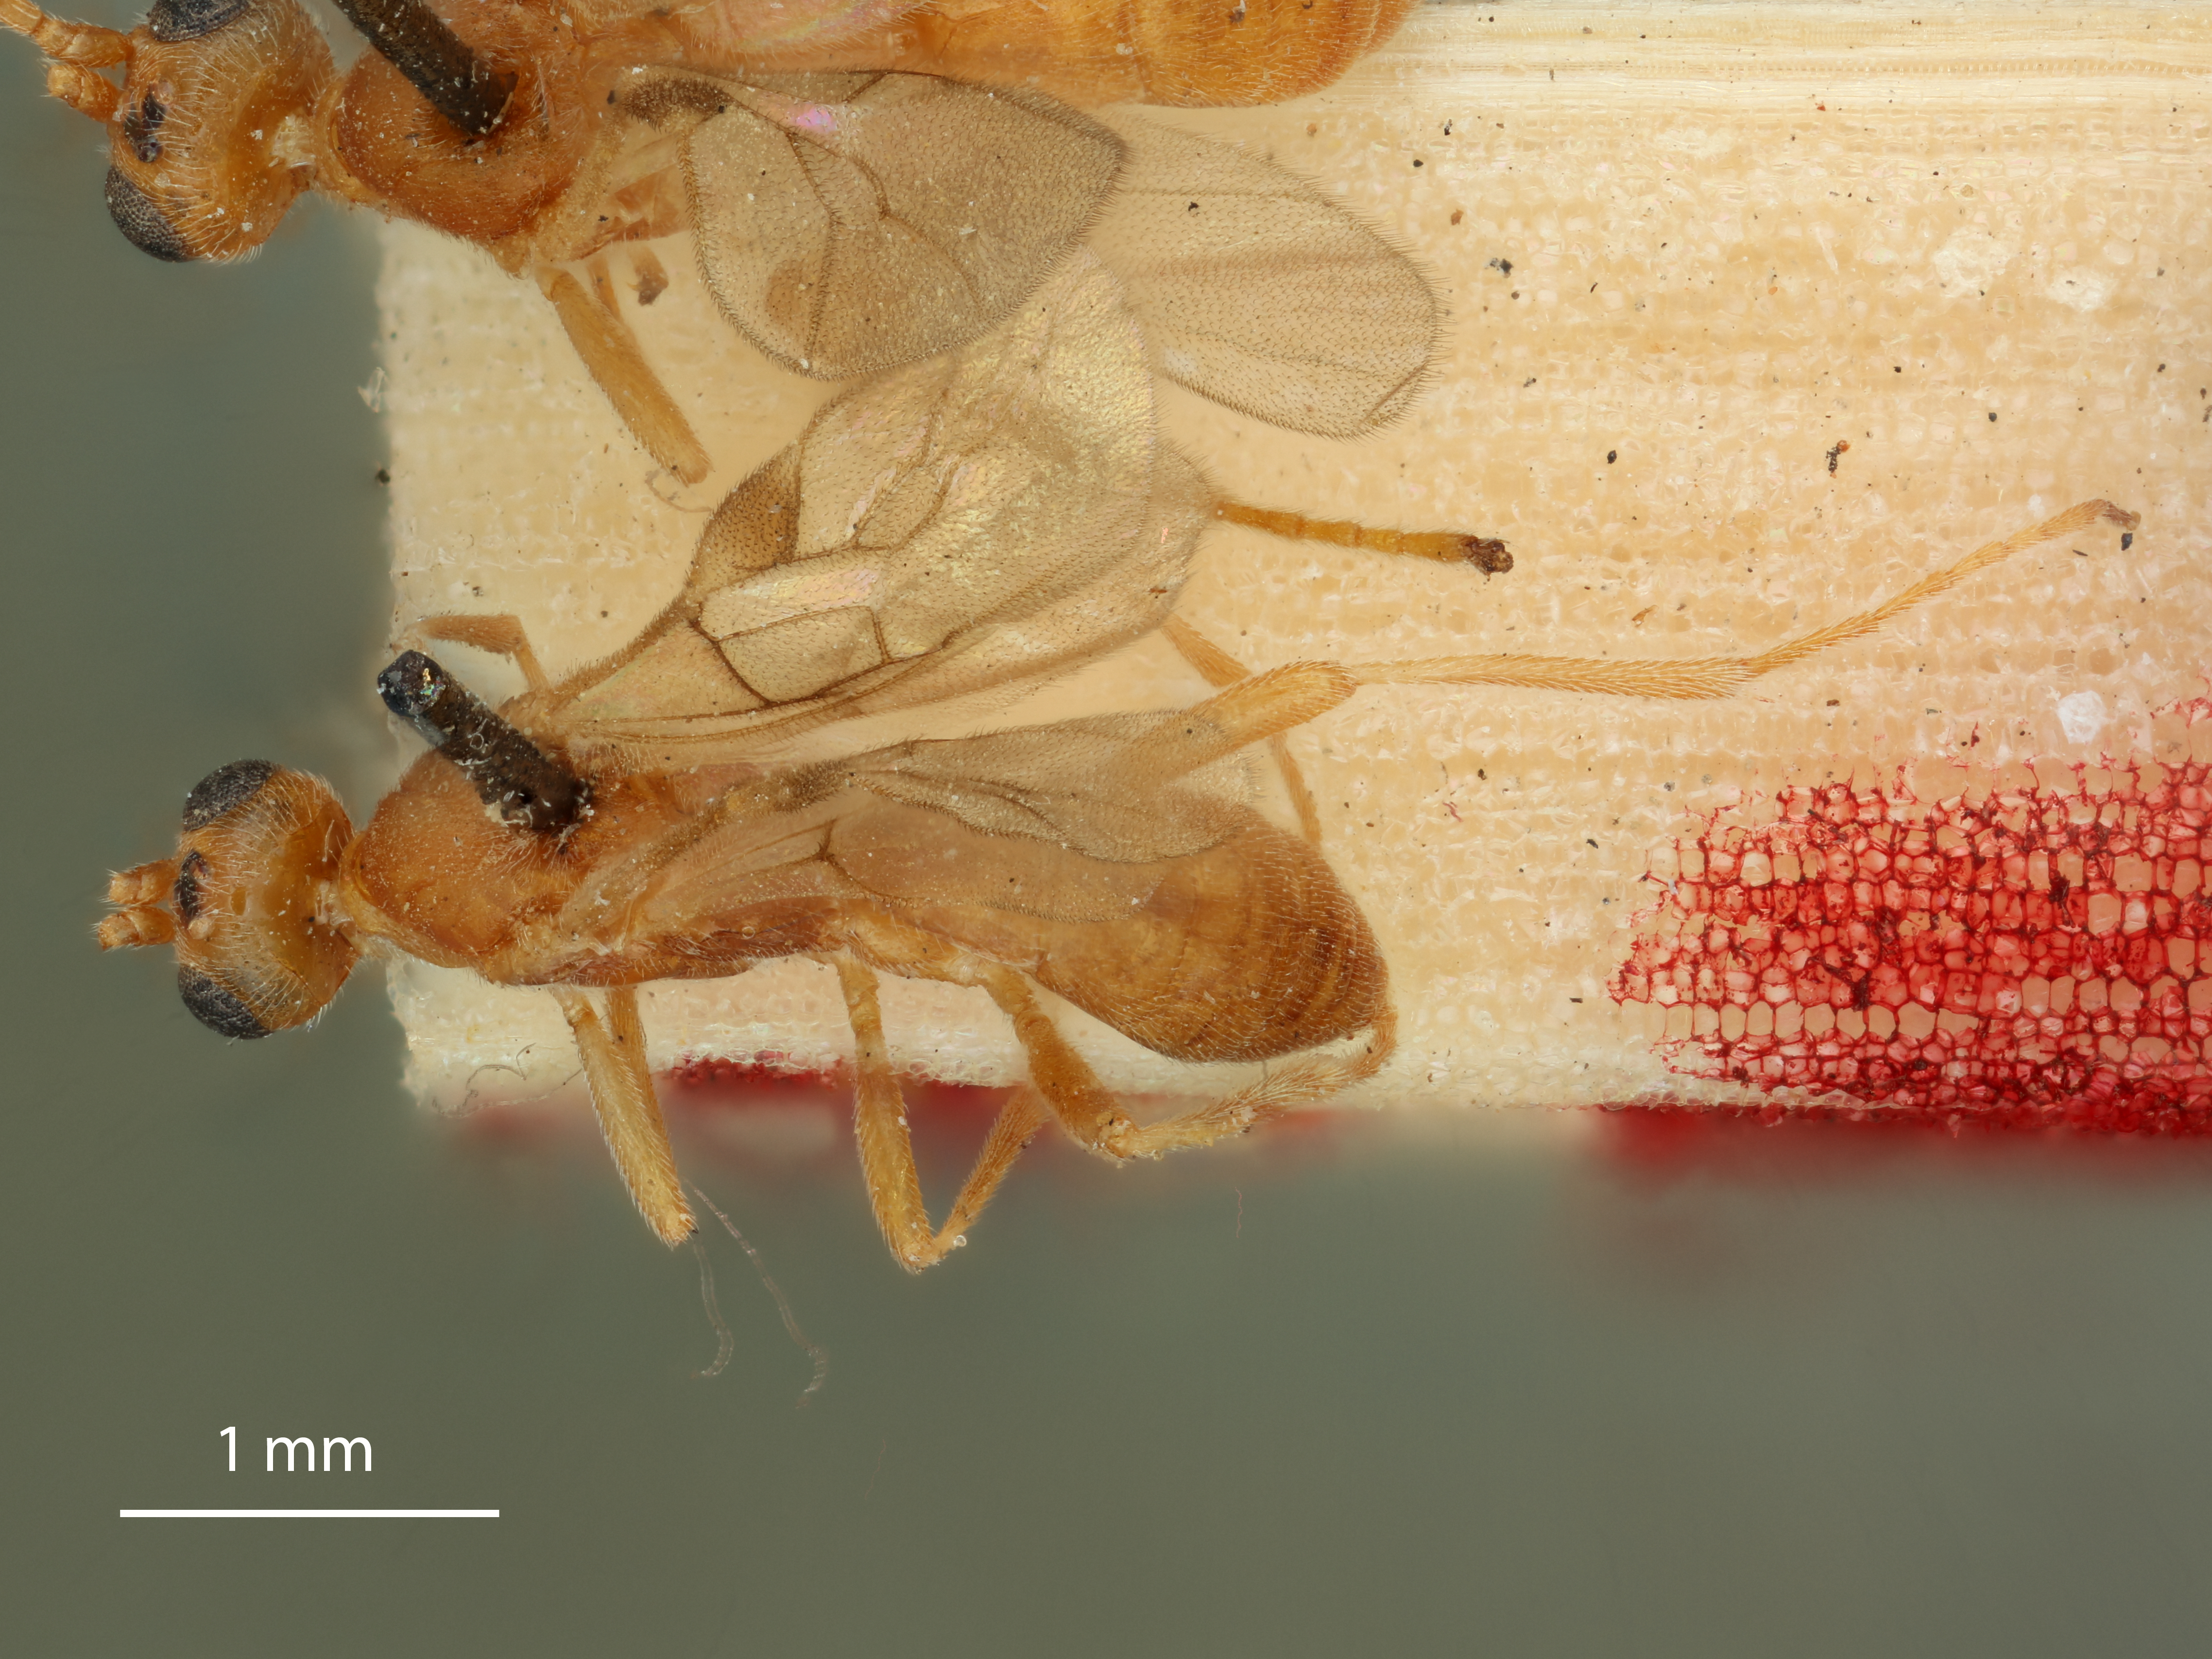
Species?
Rogas cerurae
